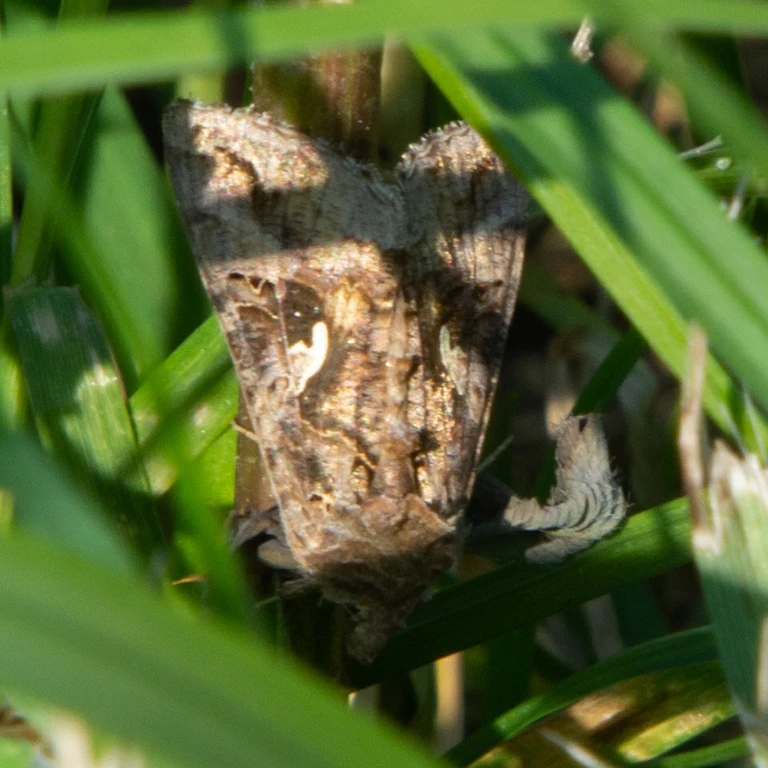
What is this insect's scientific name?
Autographa gamma
